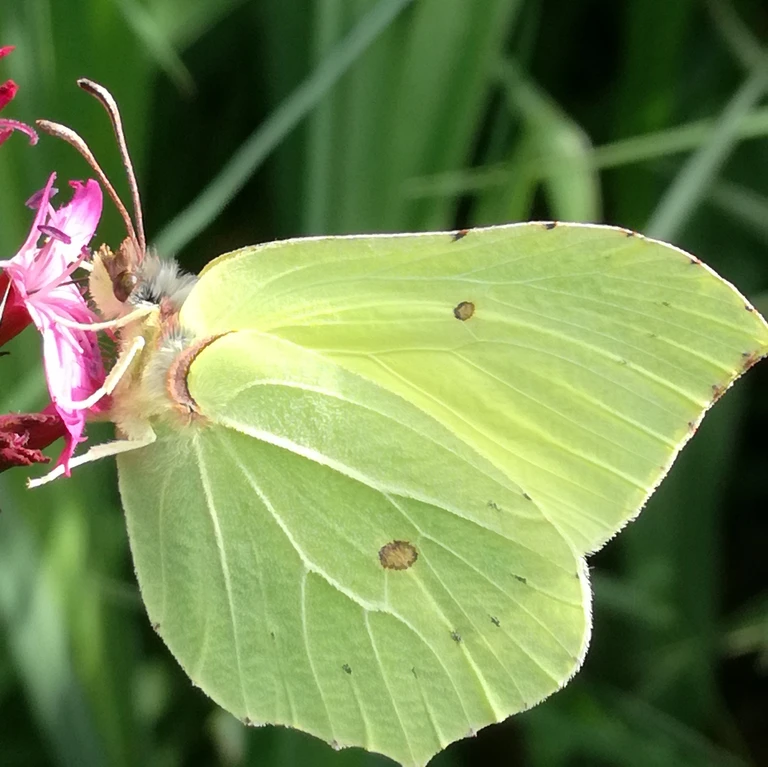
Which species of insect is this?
Gonepteryx rhamni
